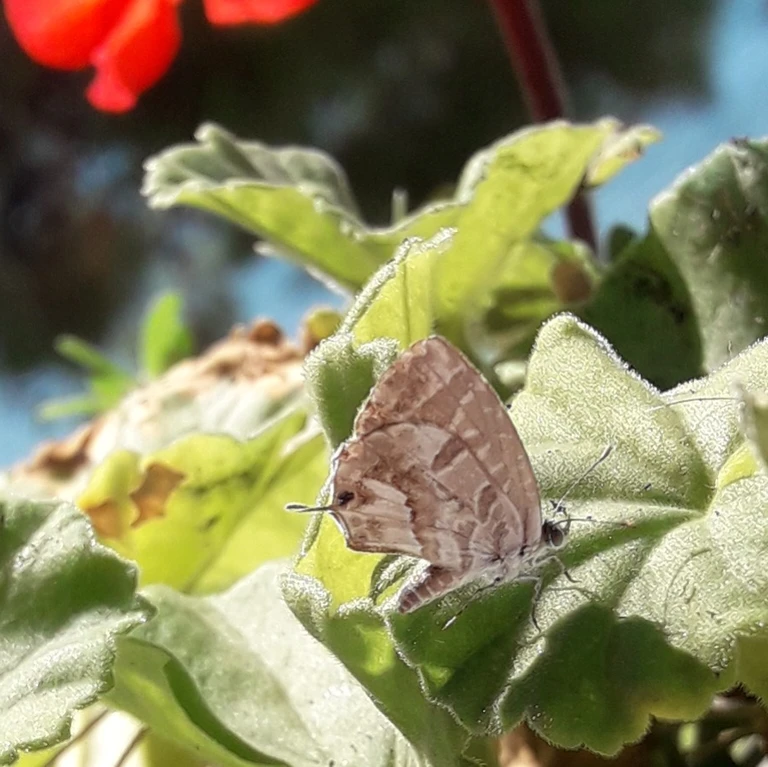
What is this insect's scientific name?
Cacyreus marshalli
